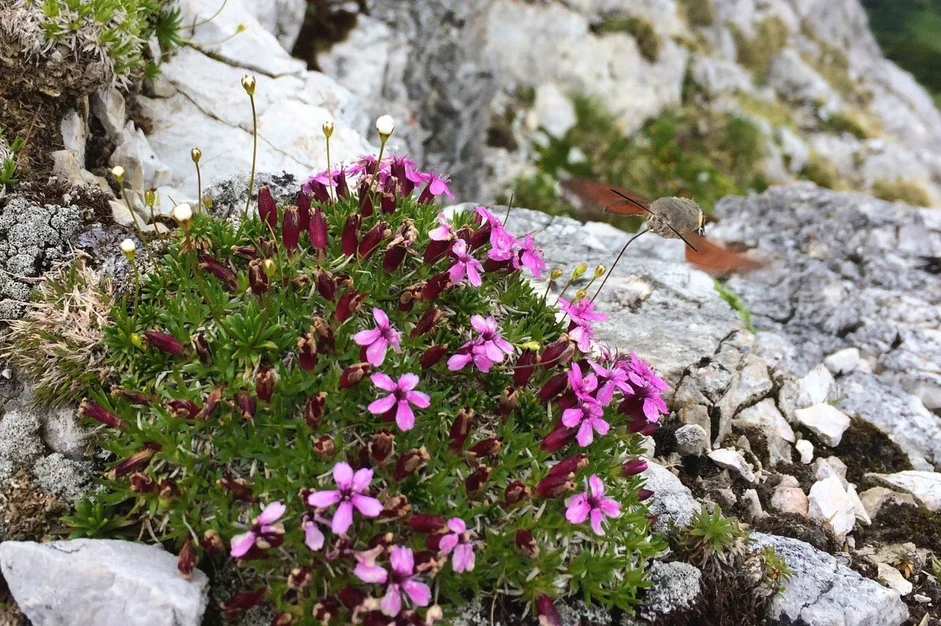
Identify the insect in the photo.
Macroglossum stellatarum
